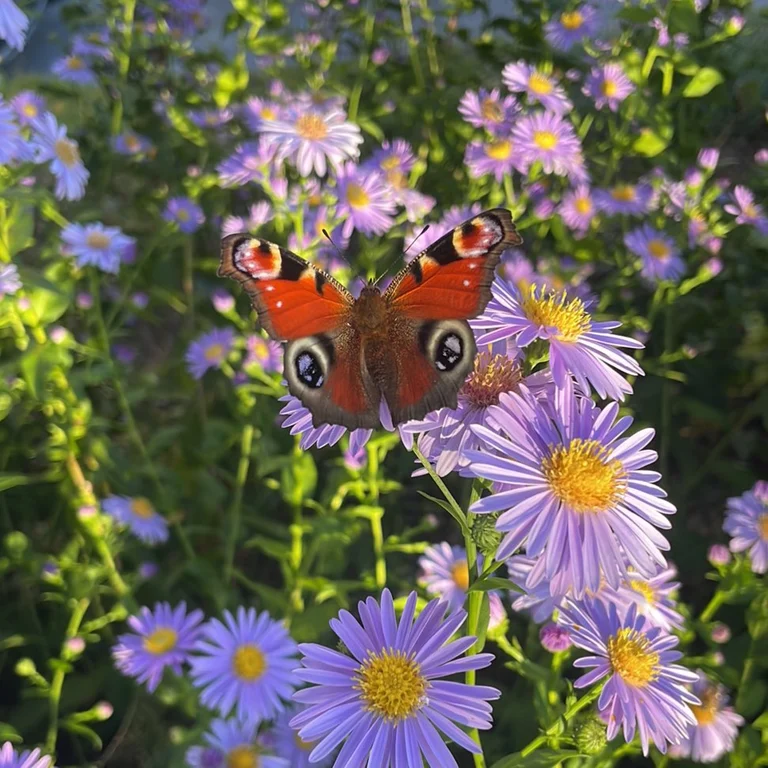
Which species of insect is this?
Aglais io
